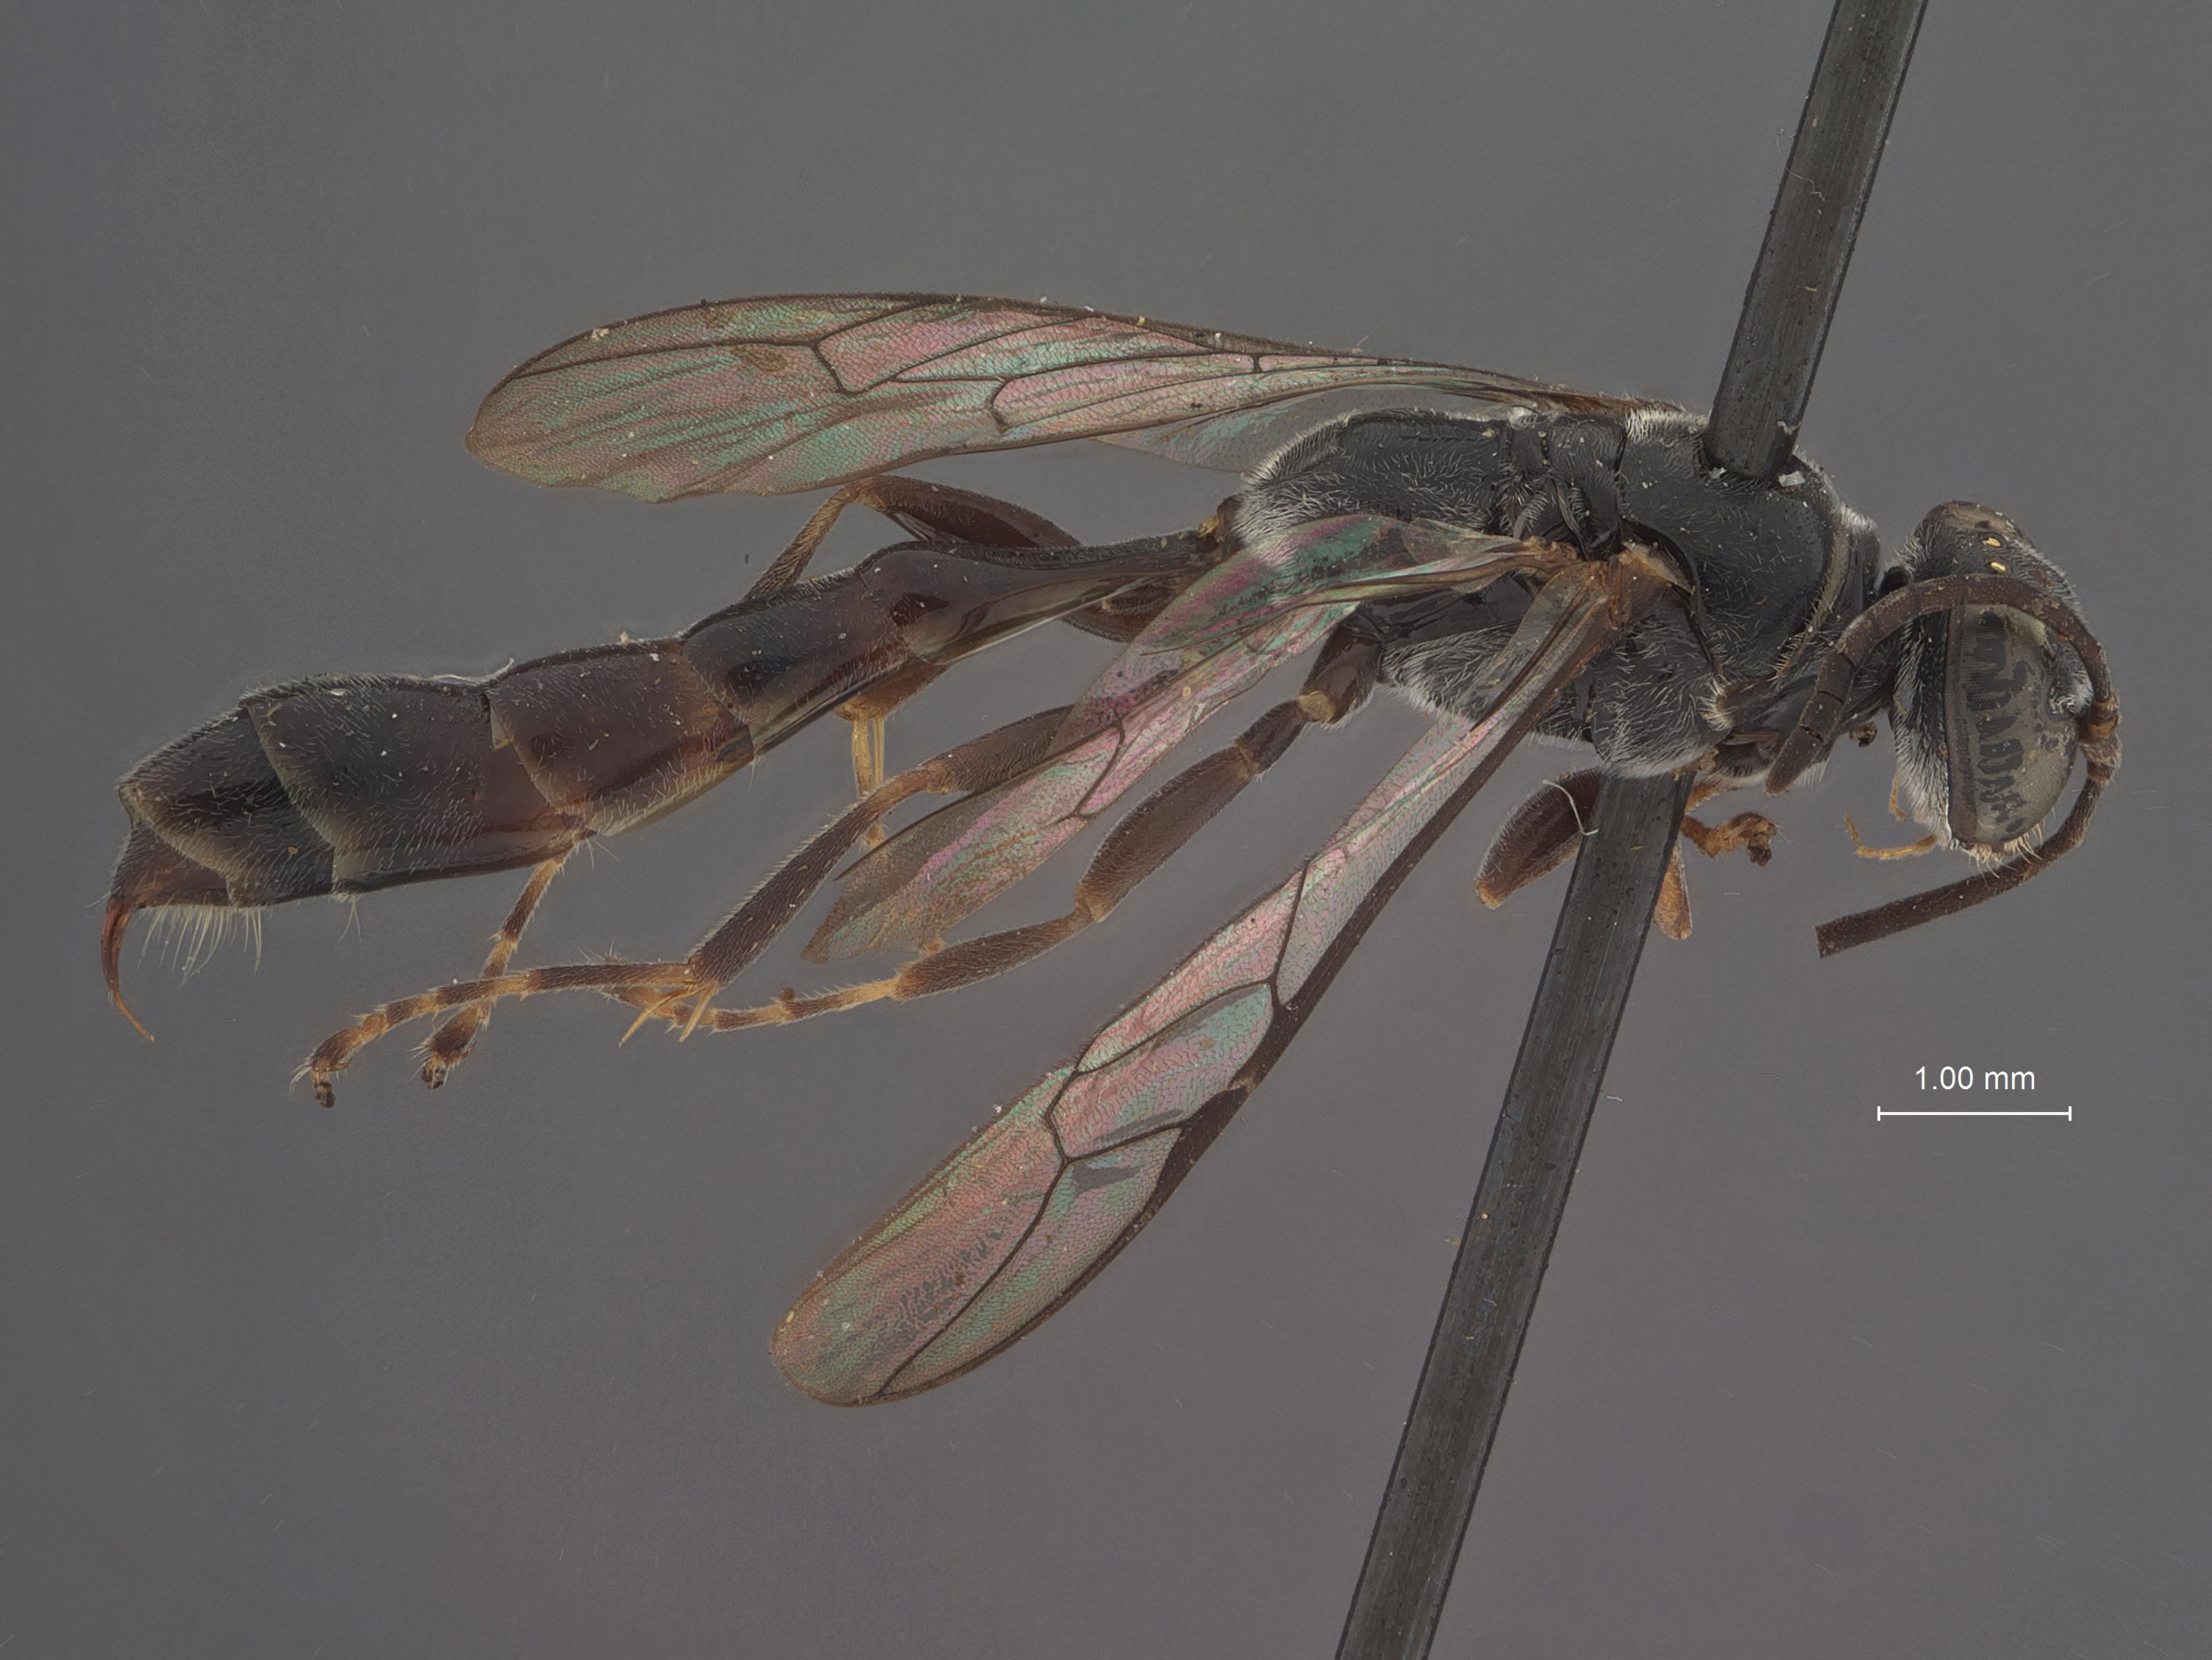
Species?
Trypoxylon xenophon
